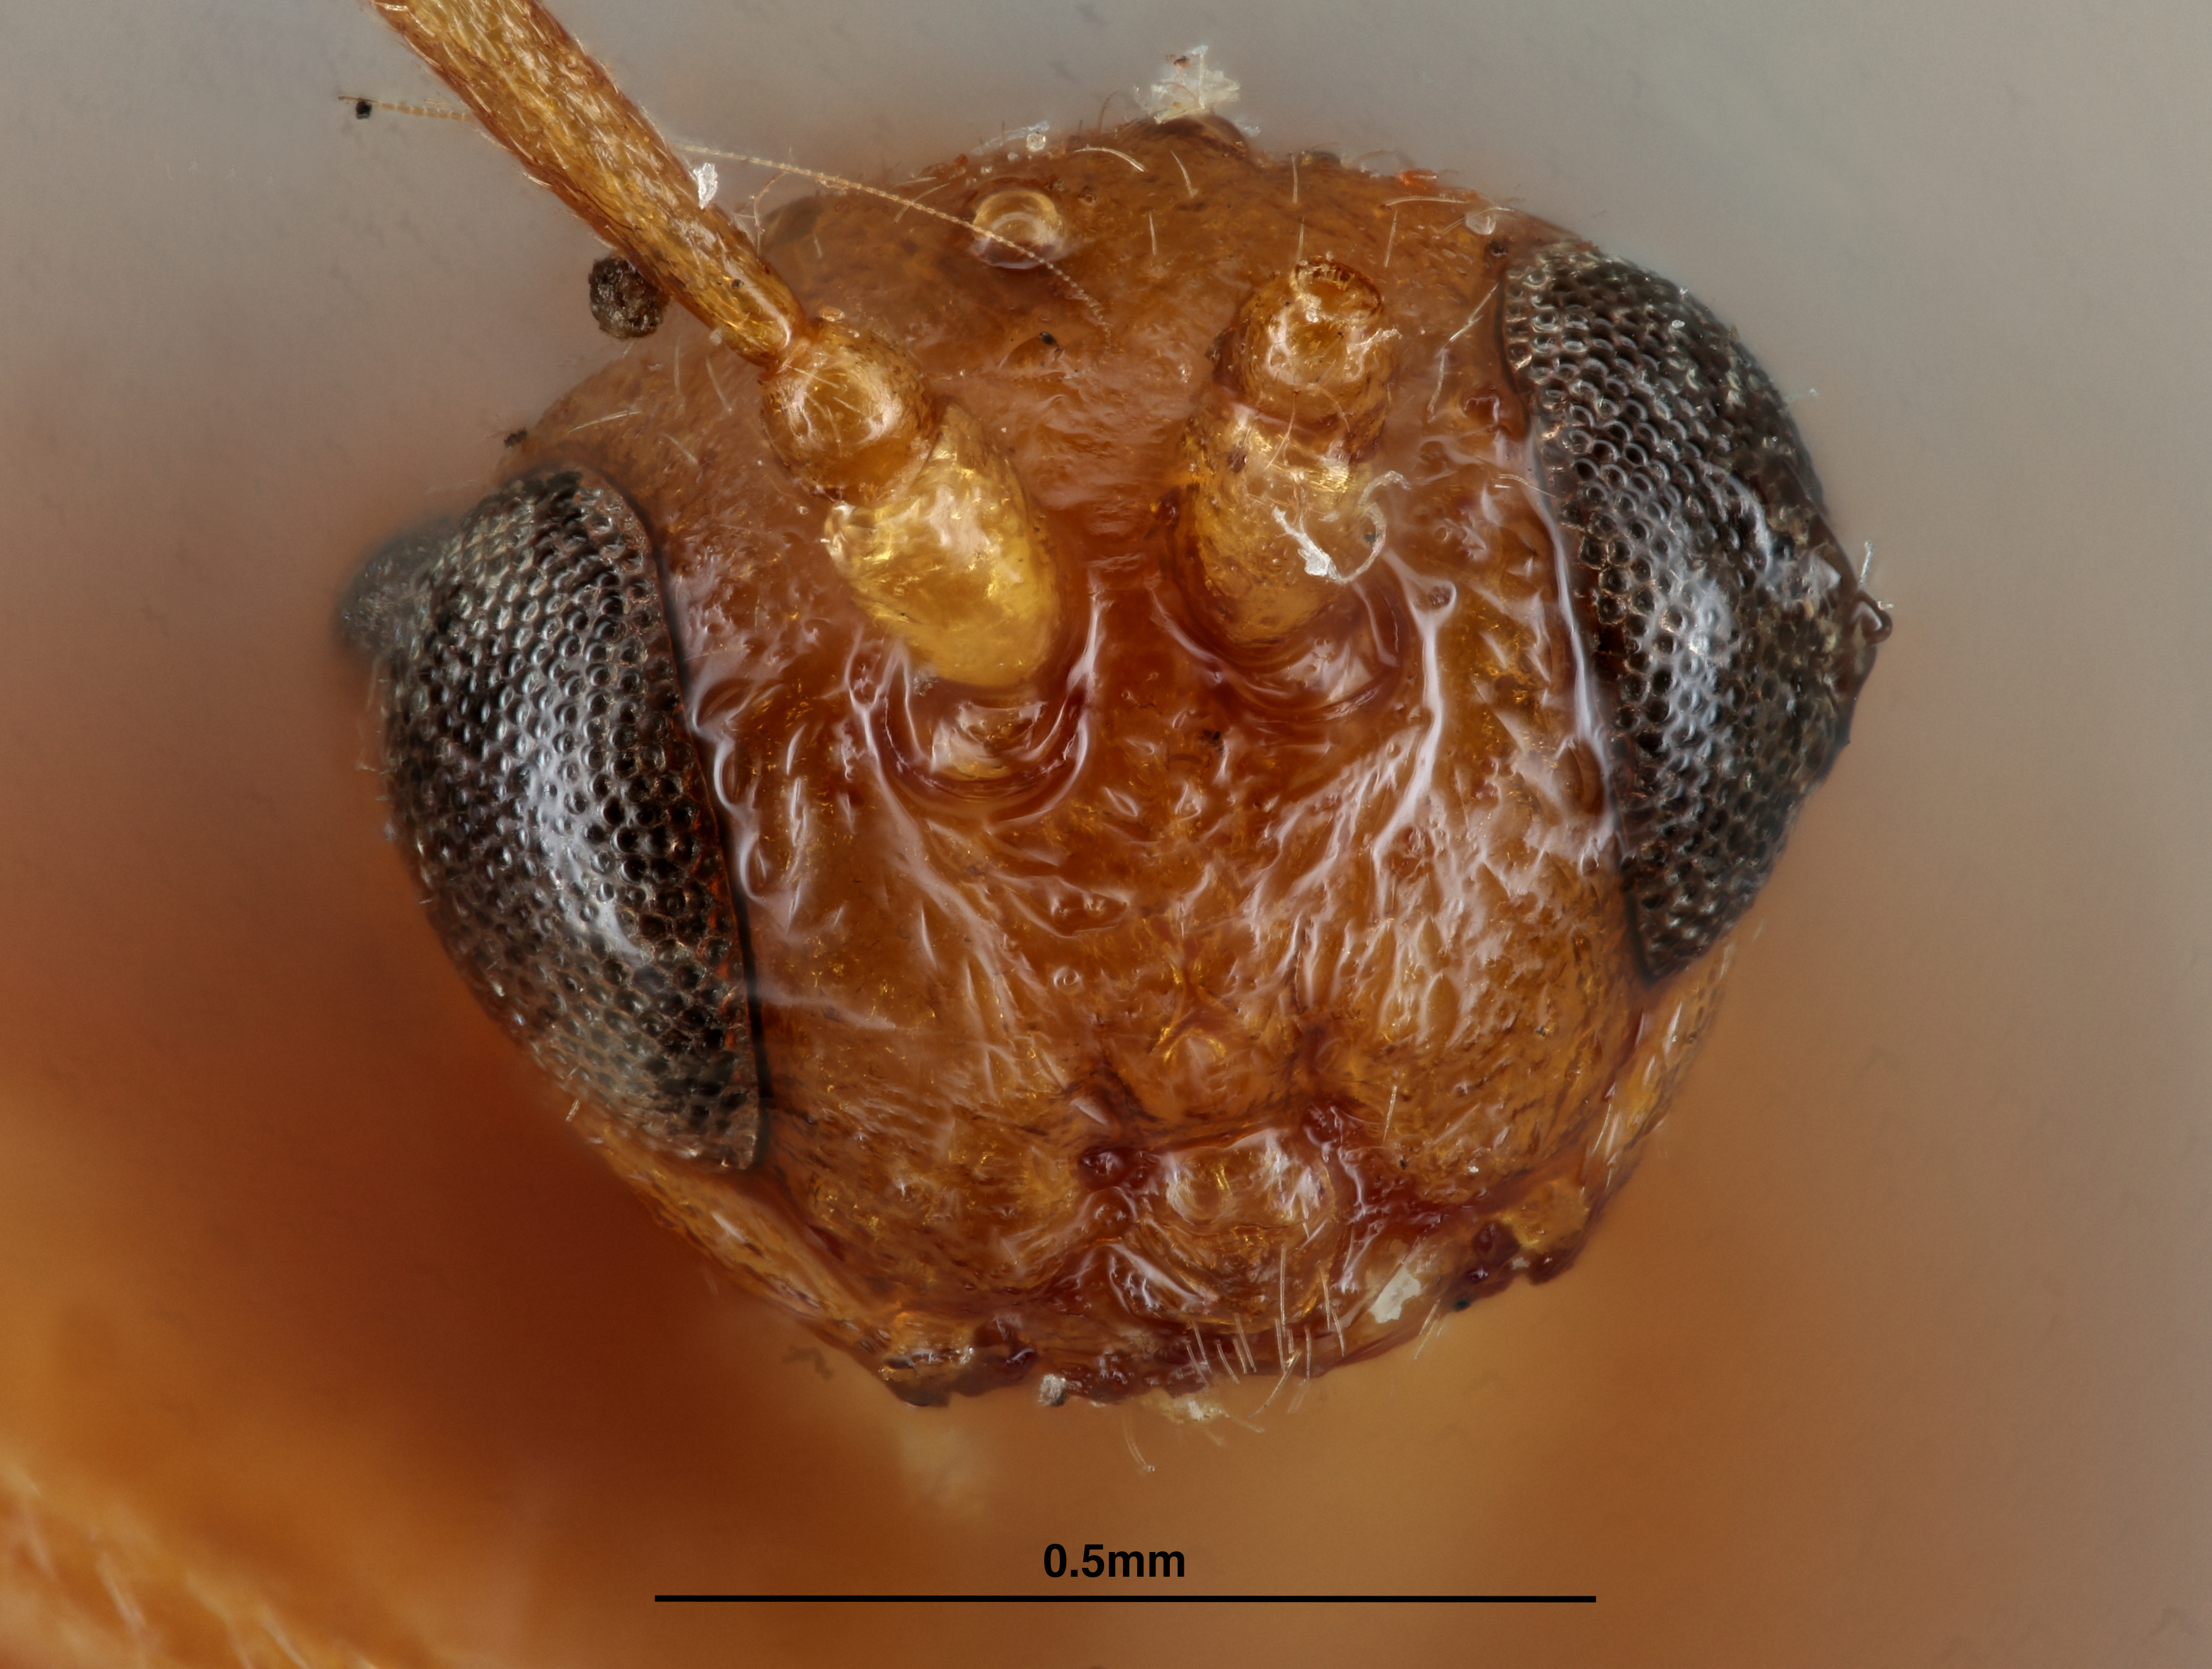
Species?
Biorhiza mellea
